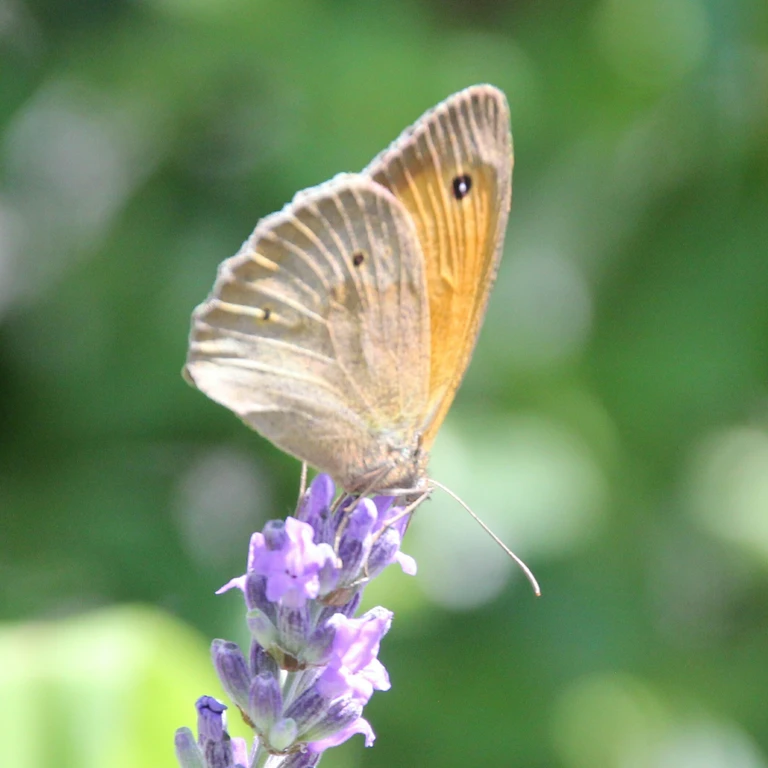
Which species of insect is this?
Maniola jurtina
